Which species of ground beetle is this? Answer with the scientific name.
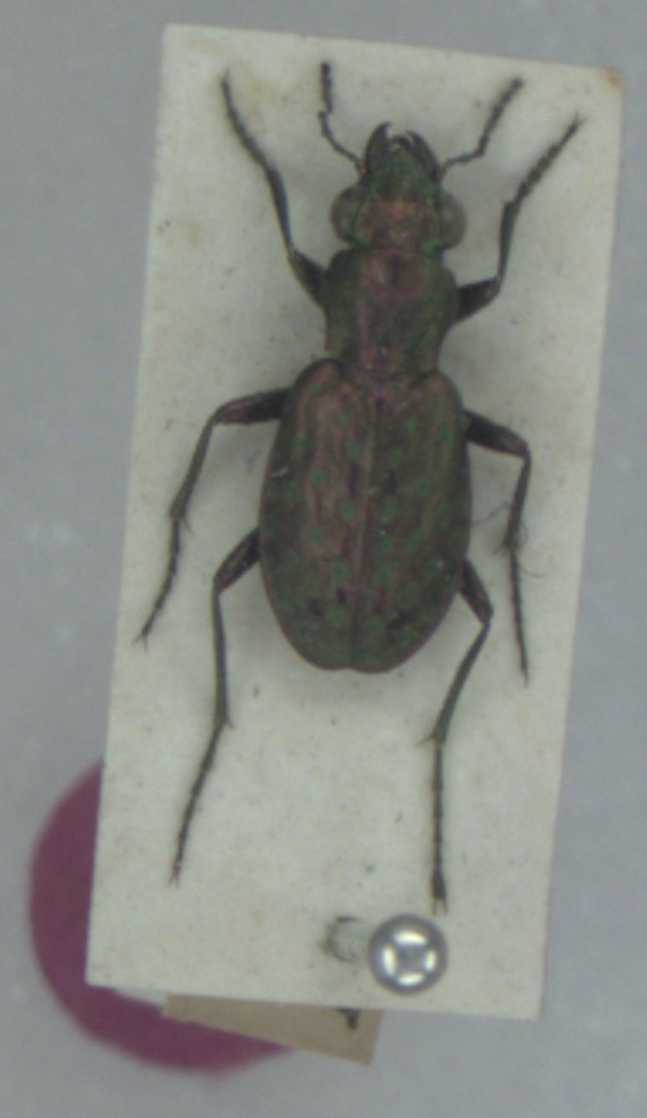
Elaphrus lapponicus
